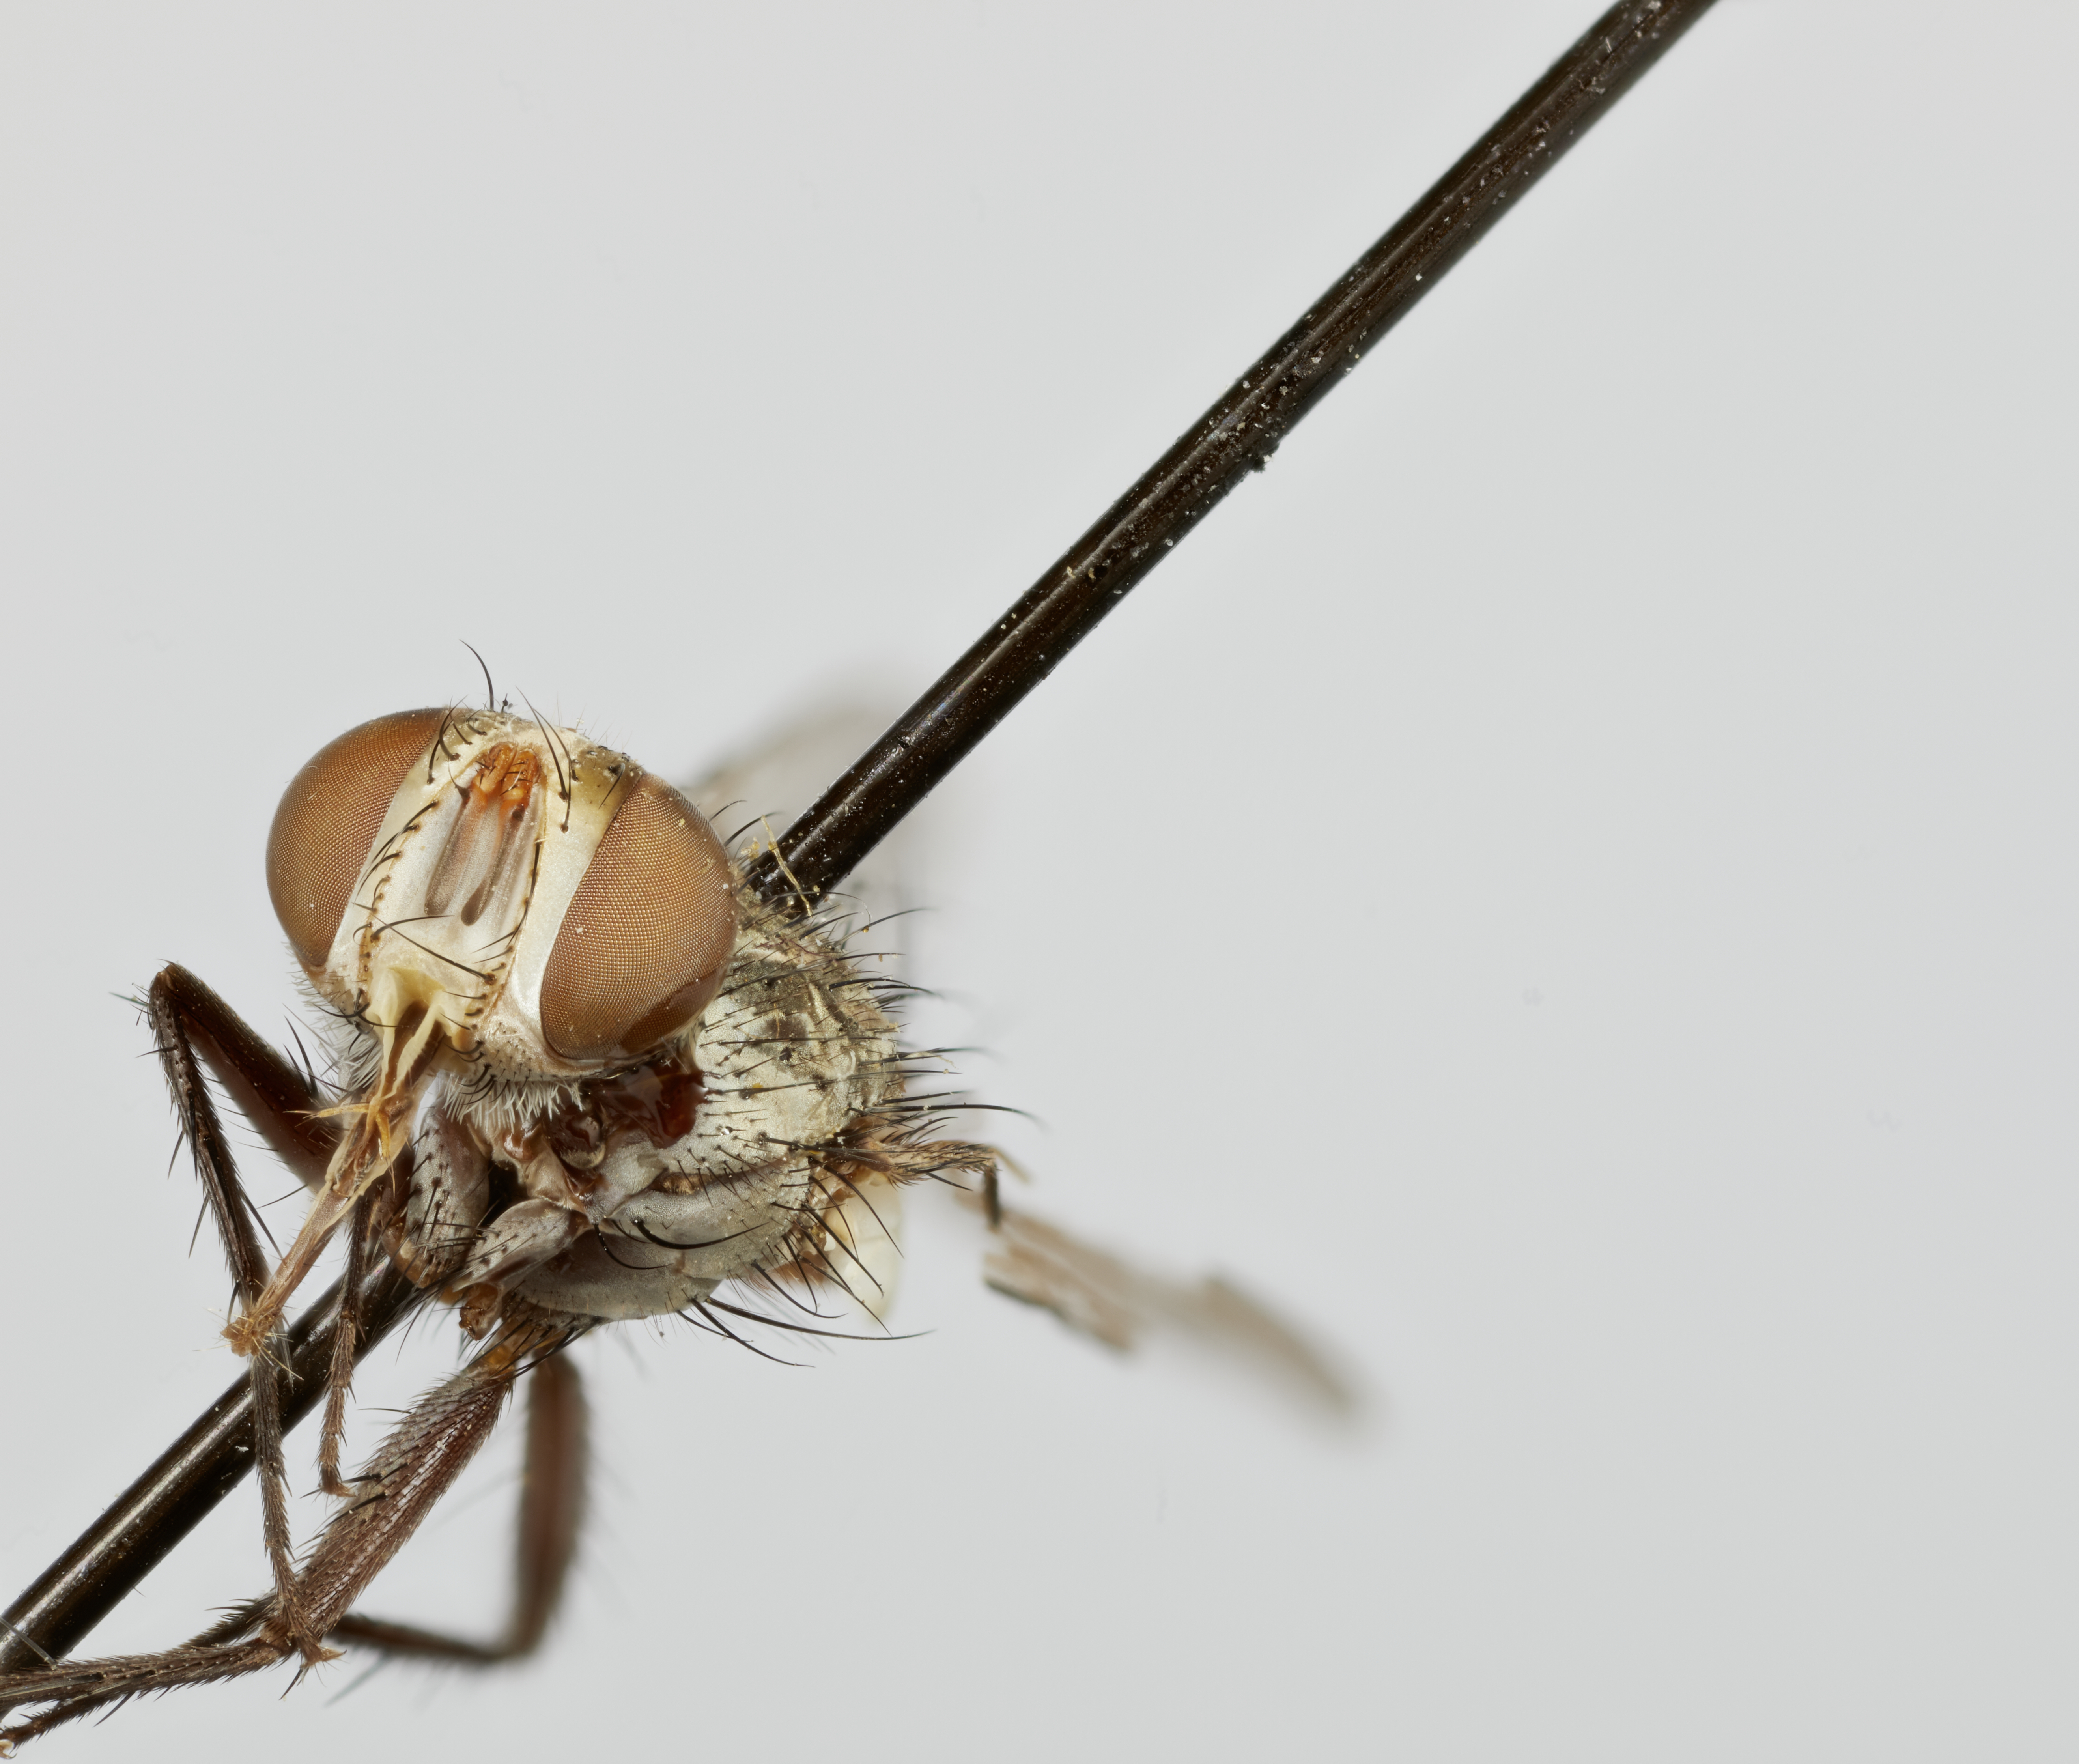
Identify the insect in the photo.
Plagiprospherysa meridionalis
